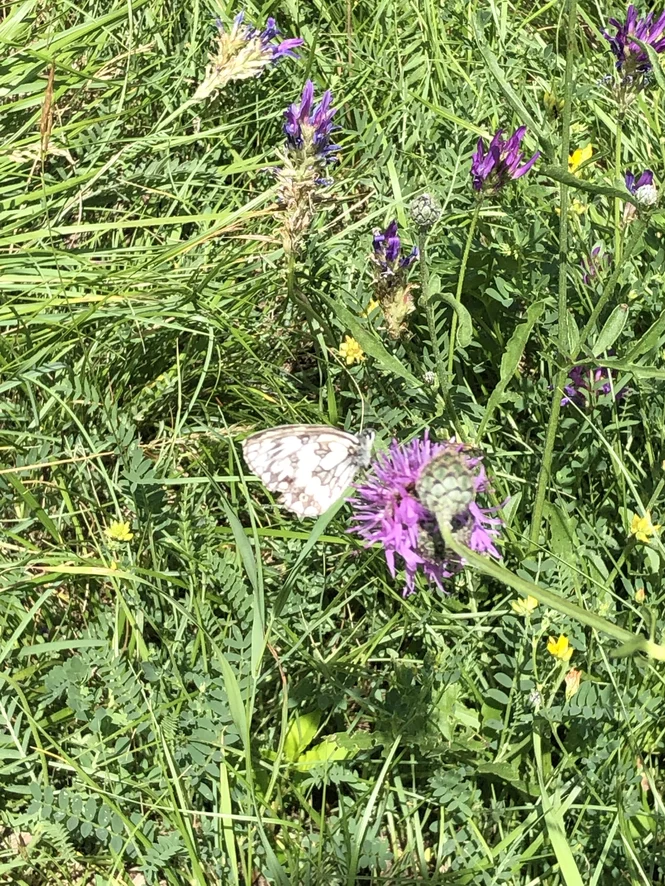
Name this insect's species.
Melanargia galathea
